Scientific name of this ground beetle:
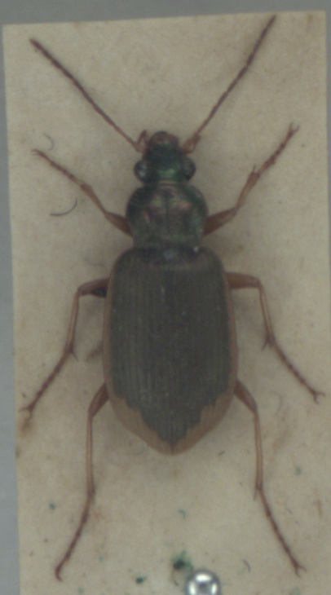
Chlaenius vestitus
